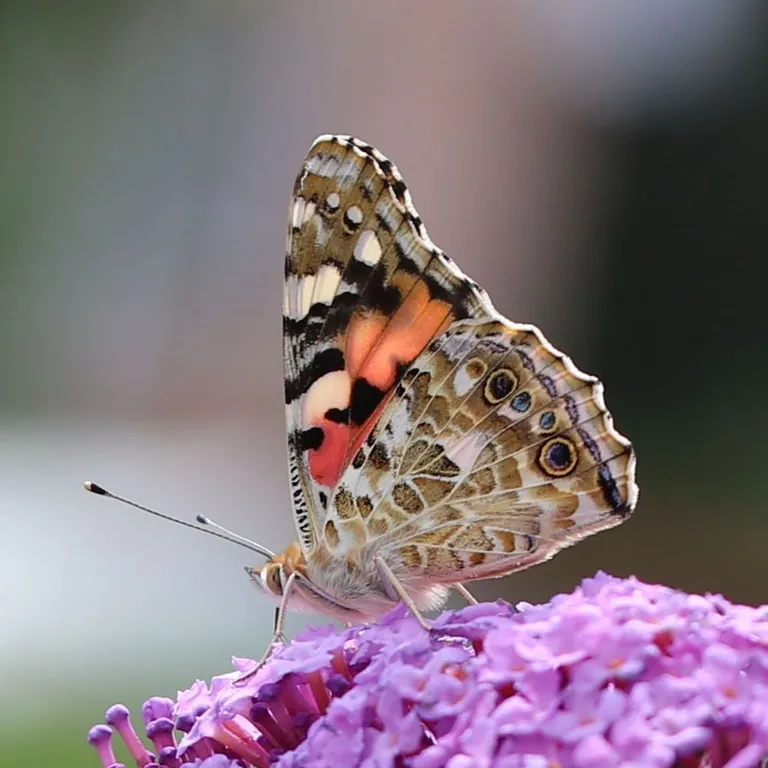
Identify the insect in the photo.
Vanessa cardui
